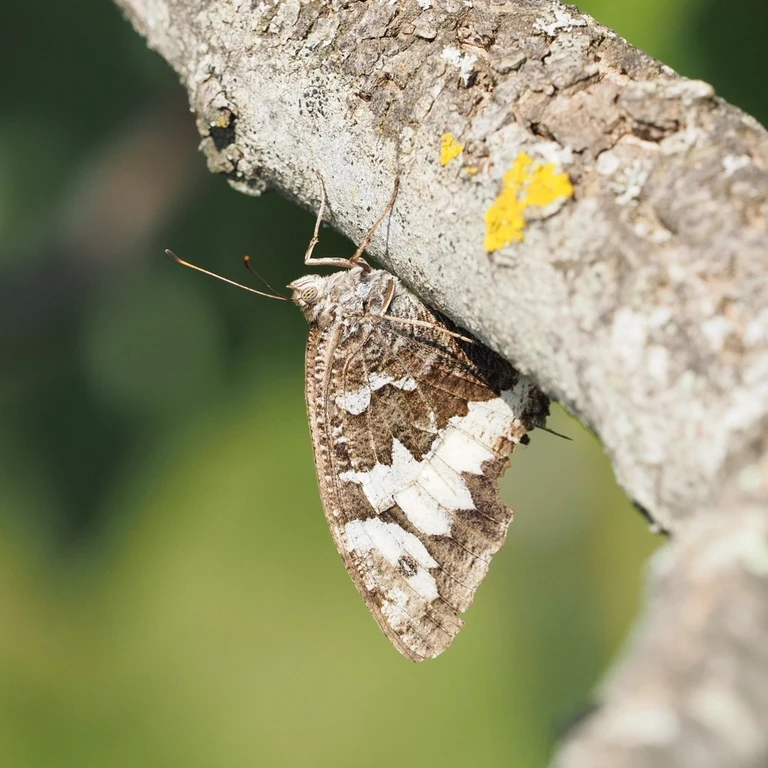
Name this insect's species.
Brintesia circe
